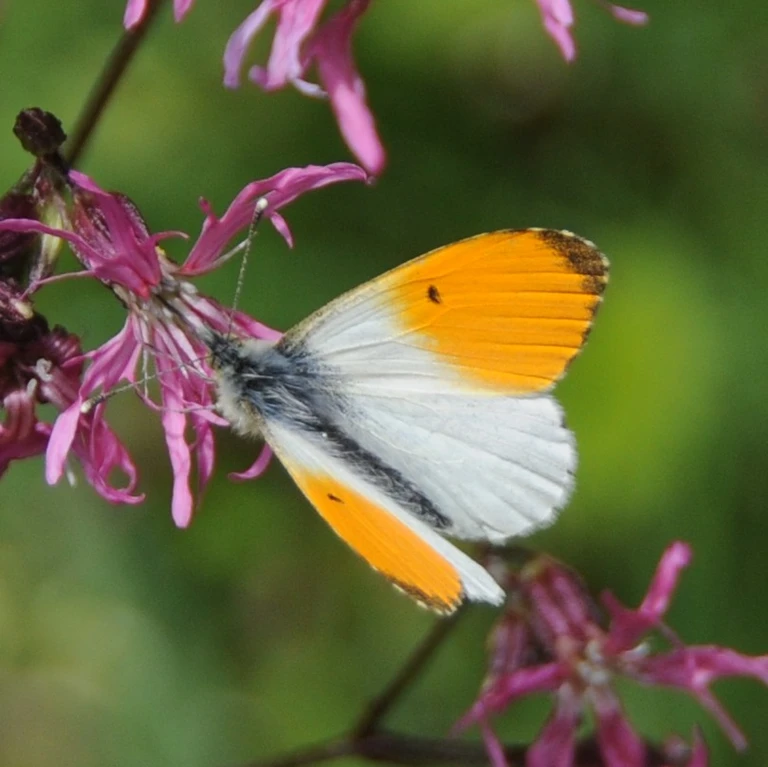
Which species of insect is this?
Anthocharis cardamines
